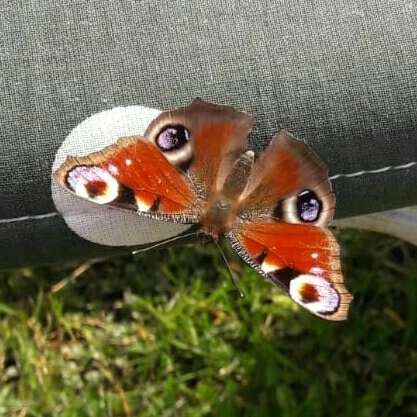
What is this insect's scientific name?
Aglais io
